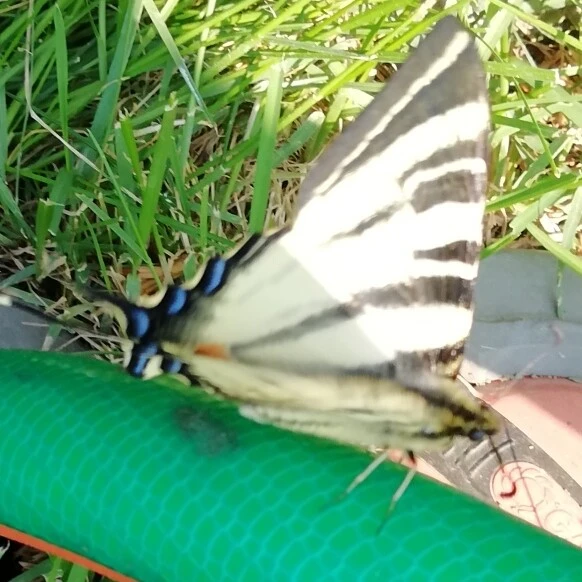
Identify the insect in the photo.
Iphiclides podalirius
